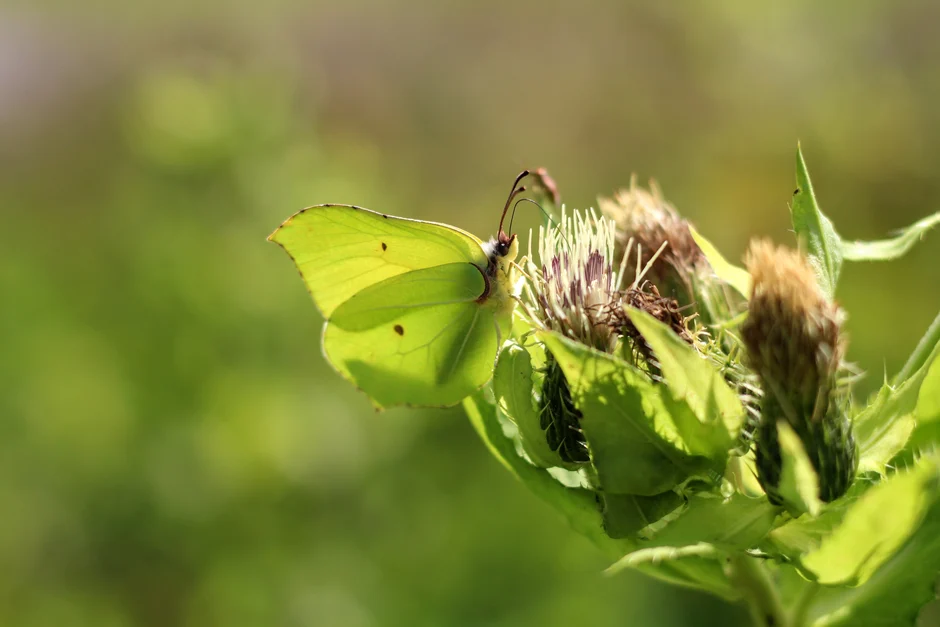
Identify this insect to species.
Gonepteryx rhamni
